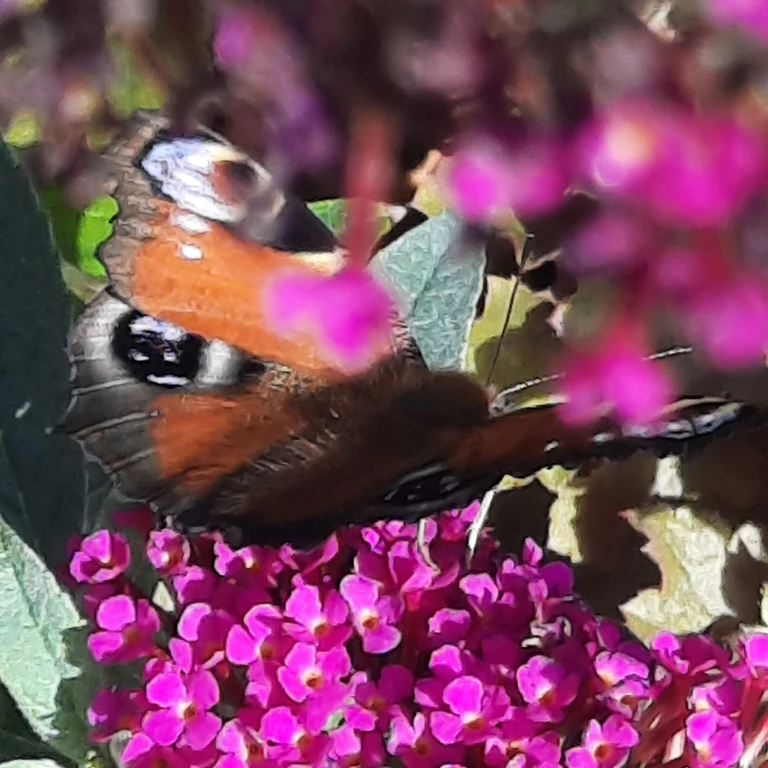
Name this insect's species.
Aglais io
